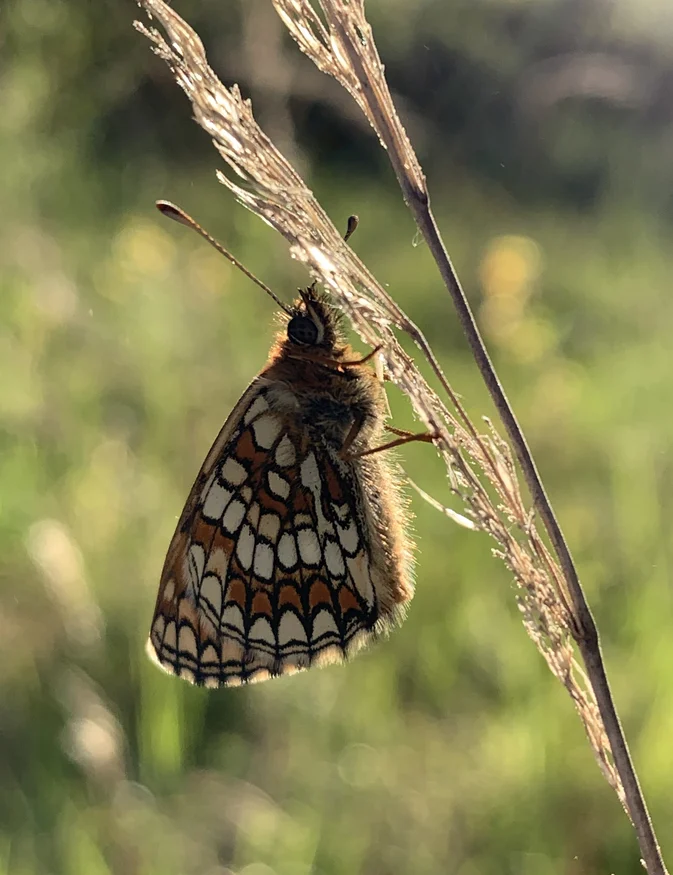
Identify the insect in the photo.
Melitaea athalia
